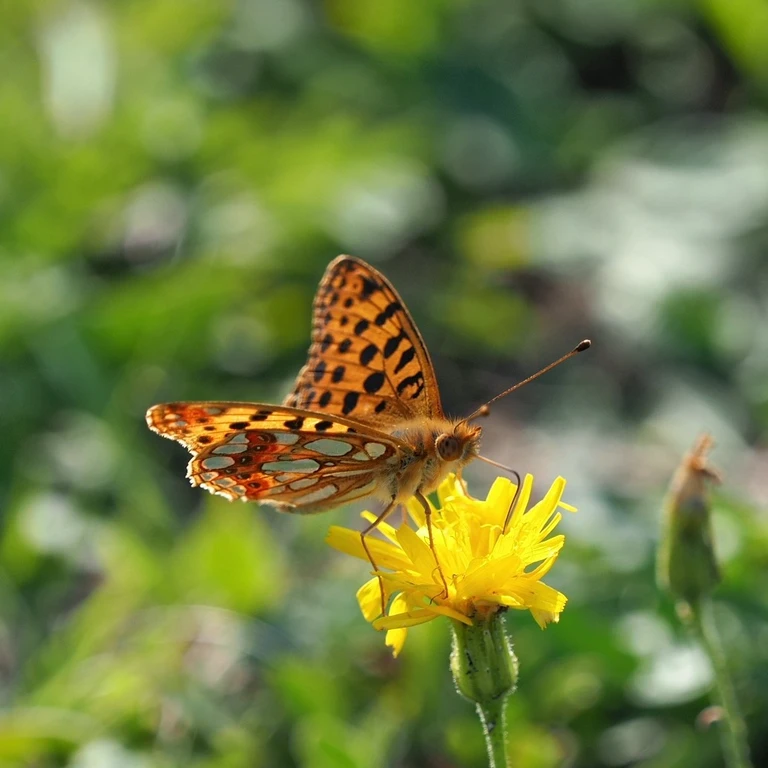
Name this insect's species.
Issoria lathonia
